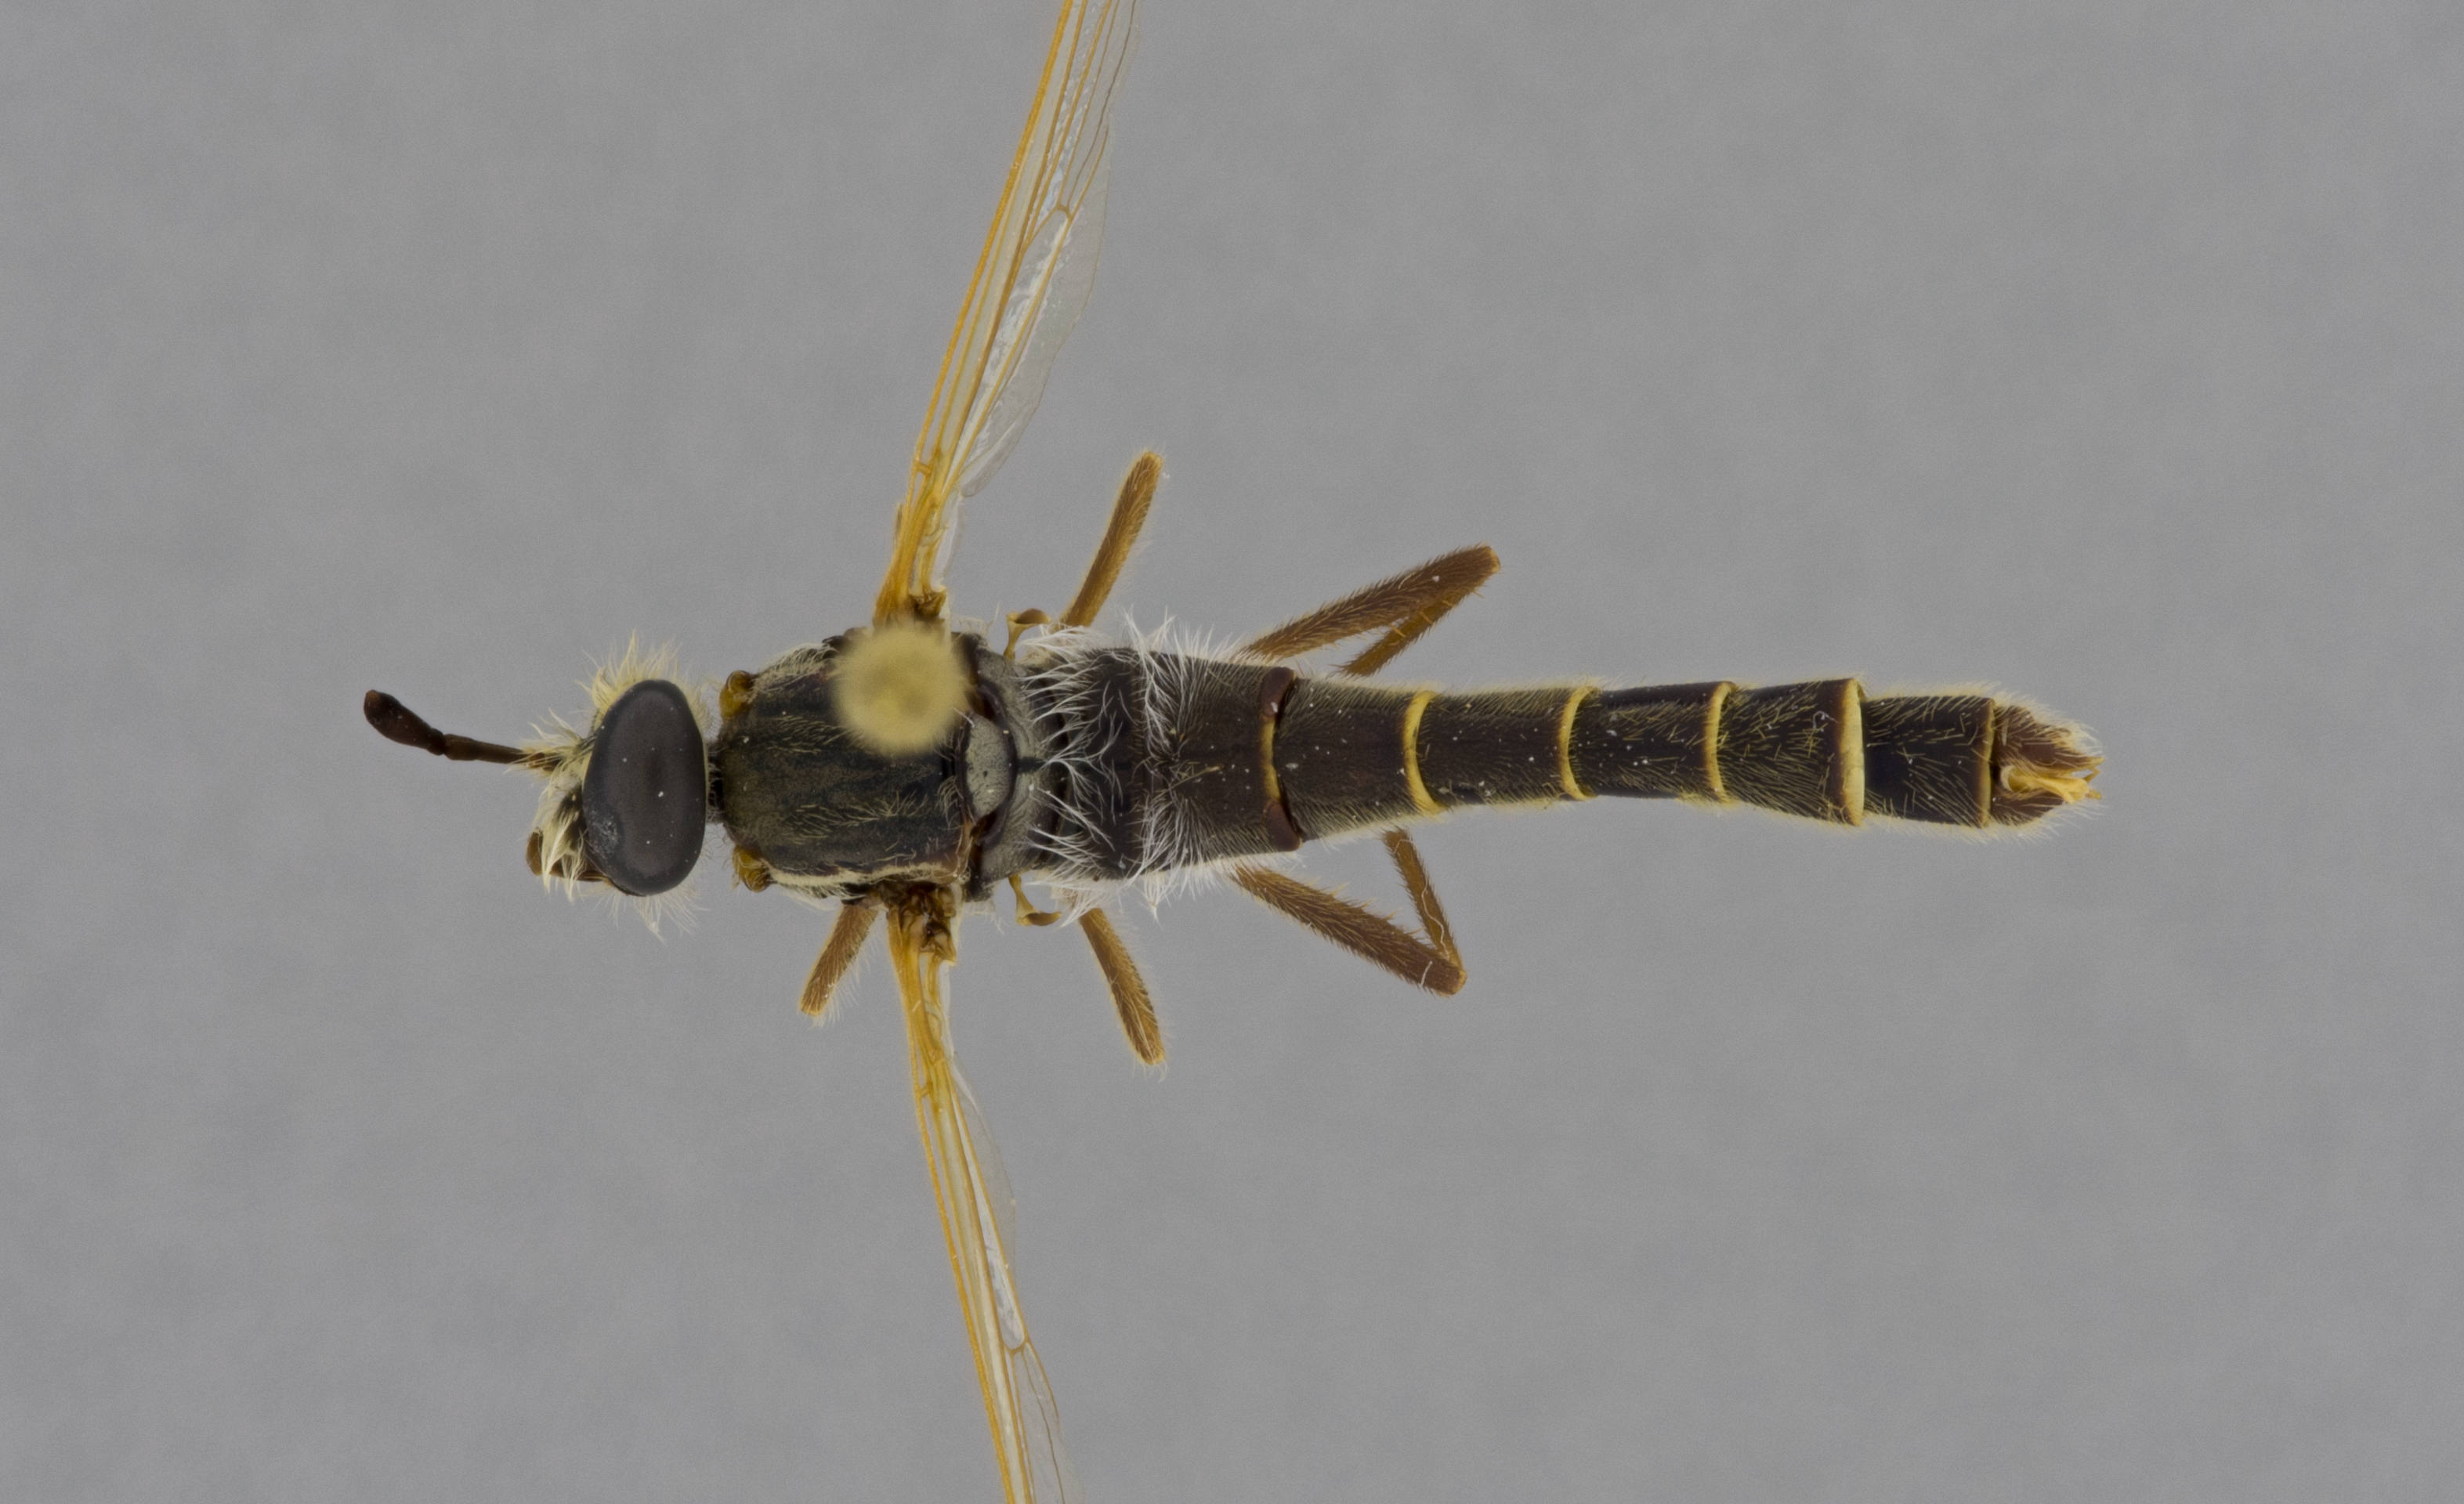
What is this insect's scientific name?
Hessemydas seyrigi
